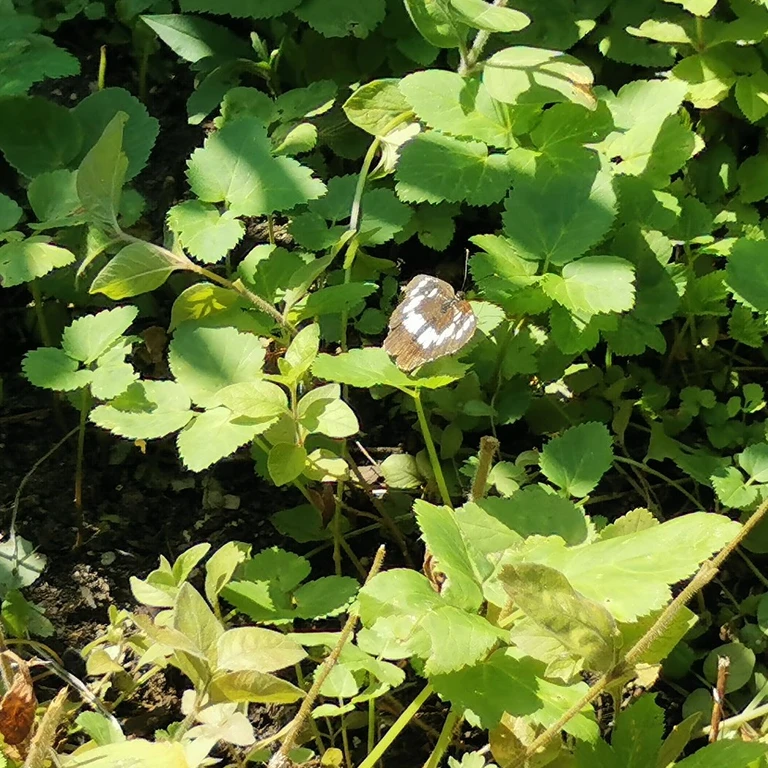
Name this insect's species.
Neptis rivularis
